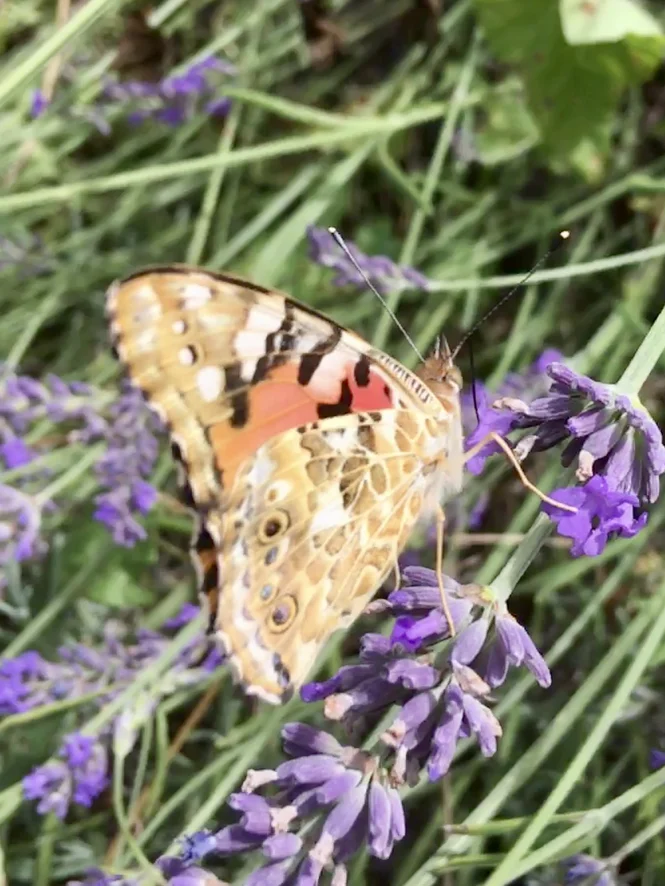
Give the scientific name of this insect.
Vanessa cardui
